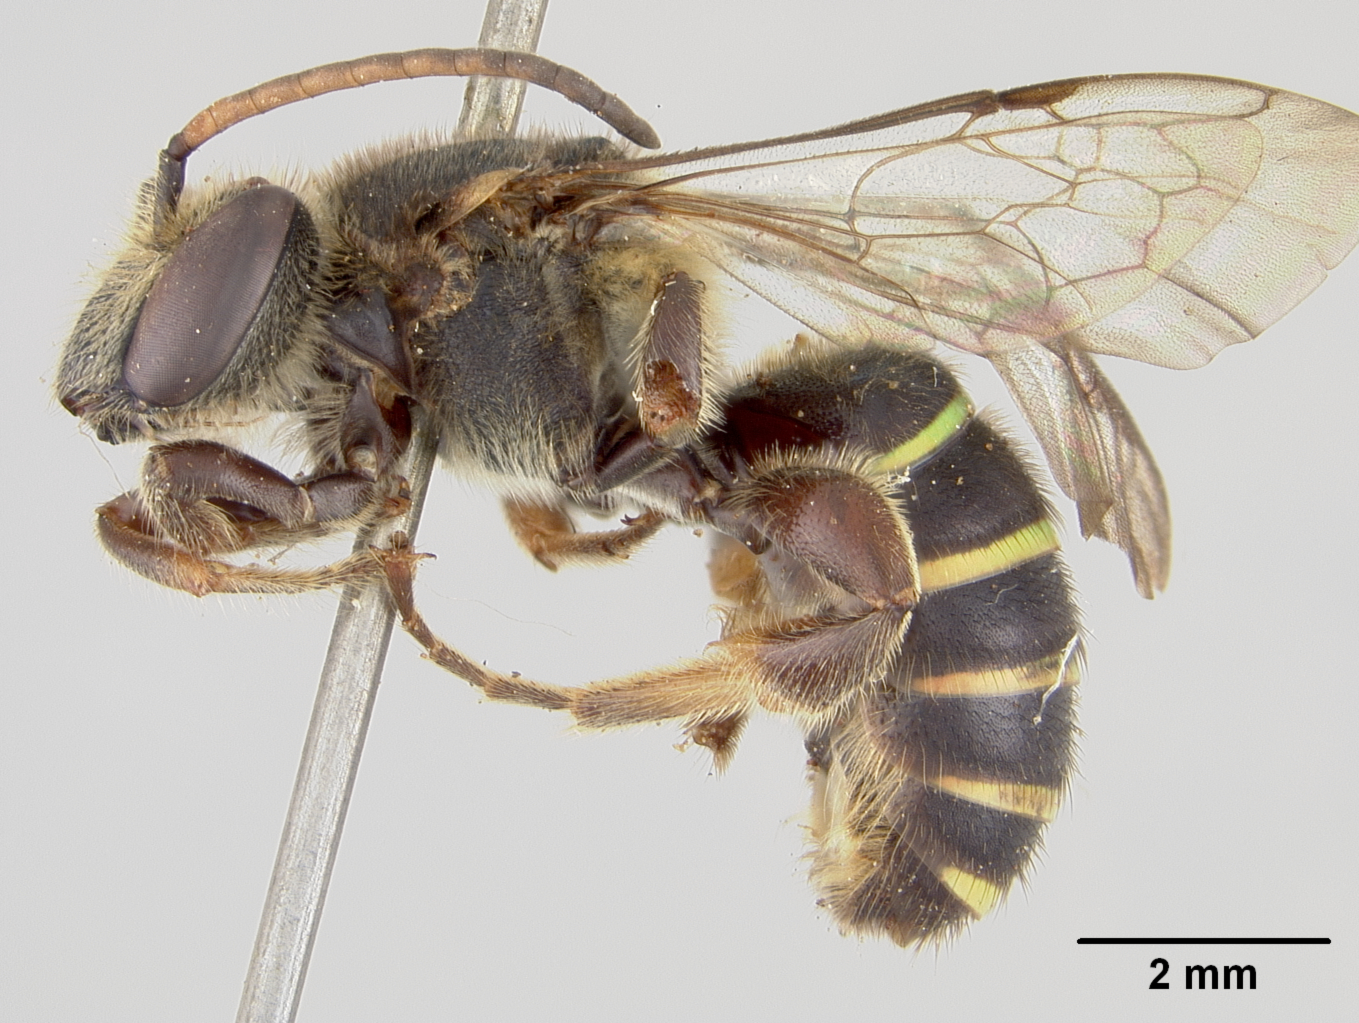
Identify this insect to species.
Nomia lusoria
